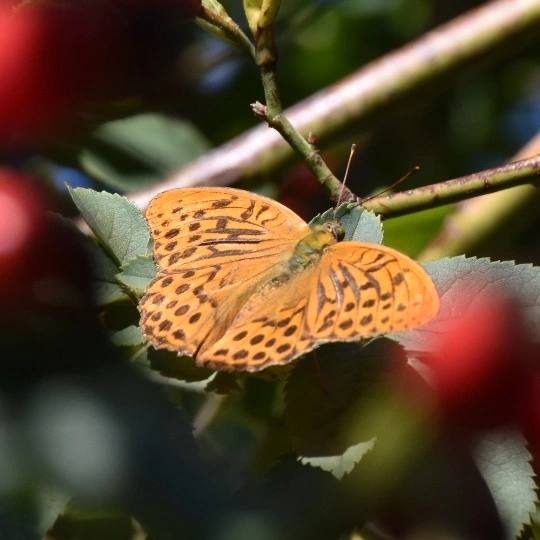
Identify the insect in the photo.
Argynnis paphia
